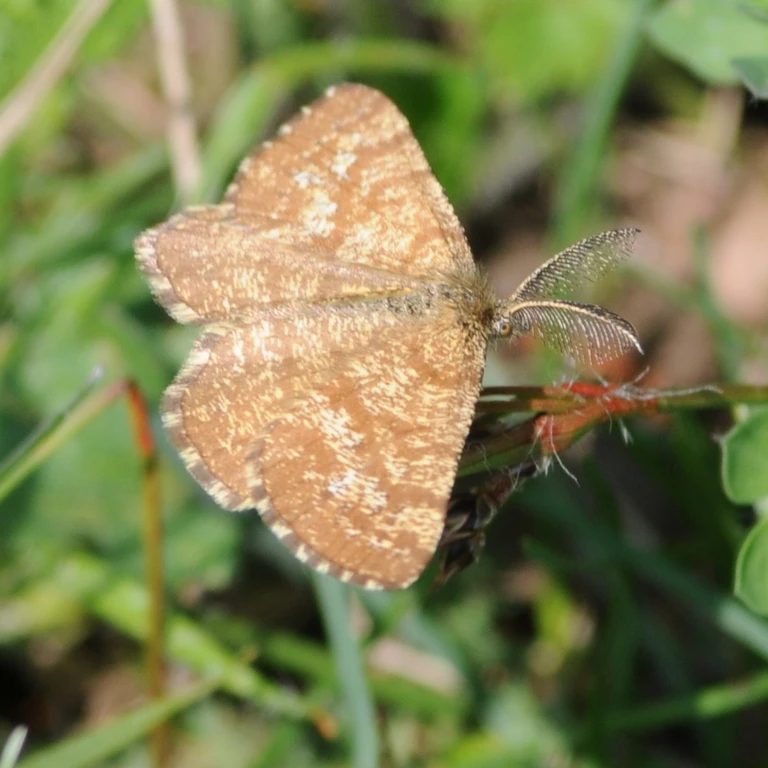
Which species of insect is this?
Ematurga atomaria
